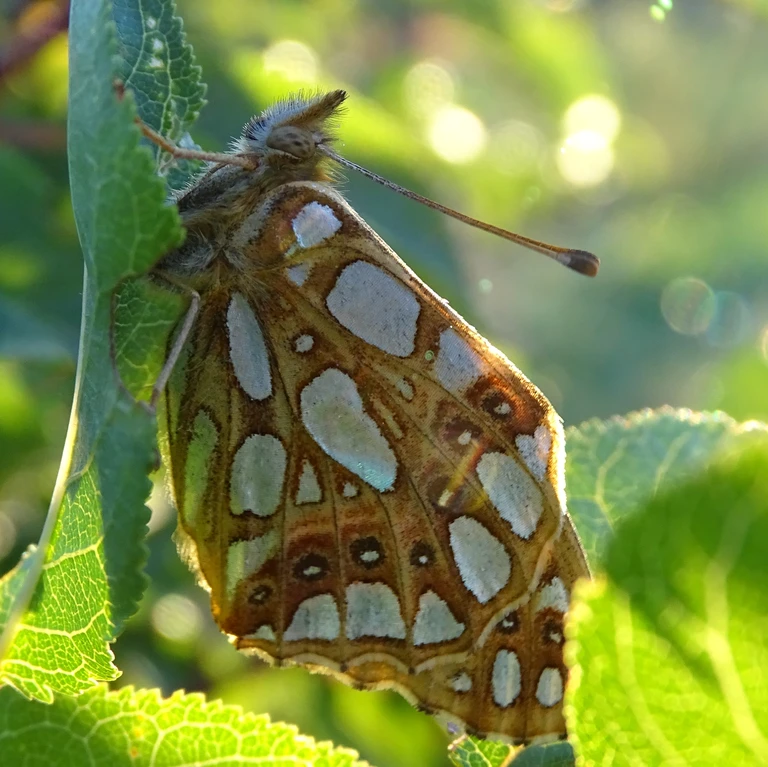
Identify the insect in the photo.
Issoria lathonia
